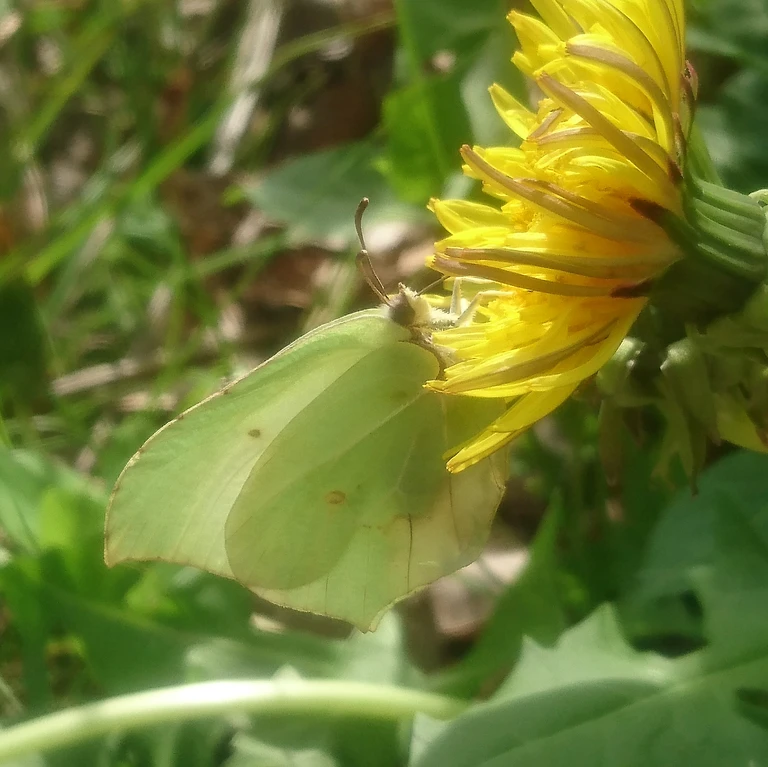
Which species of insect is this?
Gonepteryx rhamni
